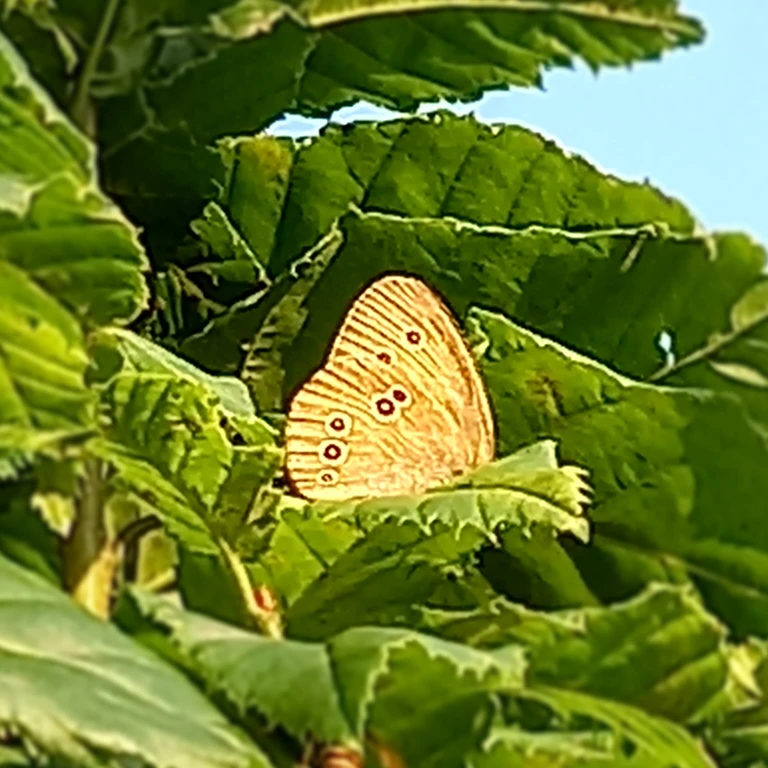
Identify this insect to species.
Aphantopus hyperantus
